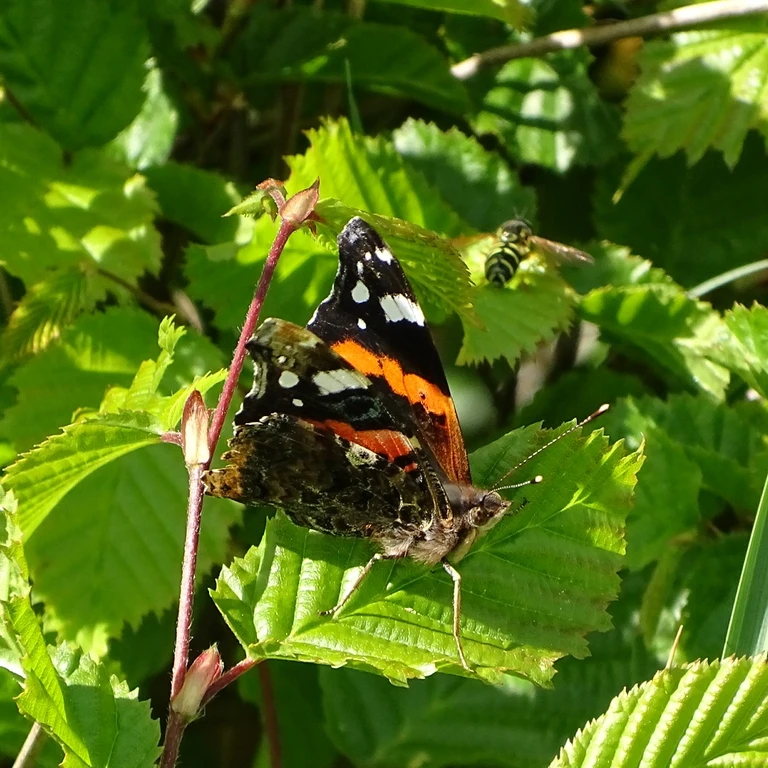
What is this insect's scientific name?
Vanessa atalanta
